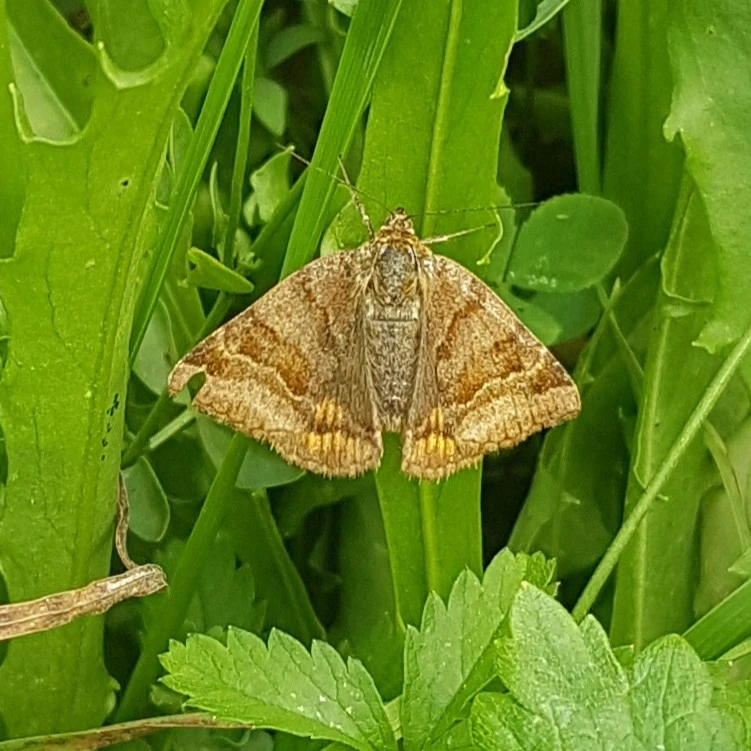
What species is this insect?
Euclidia glyphica
